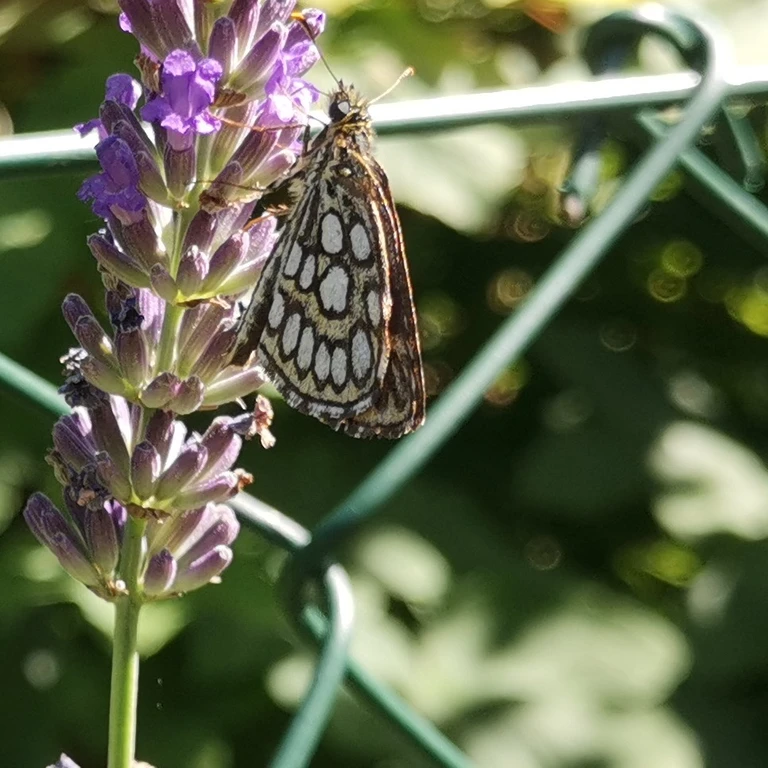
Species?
Heteropterus morpheus
